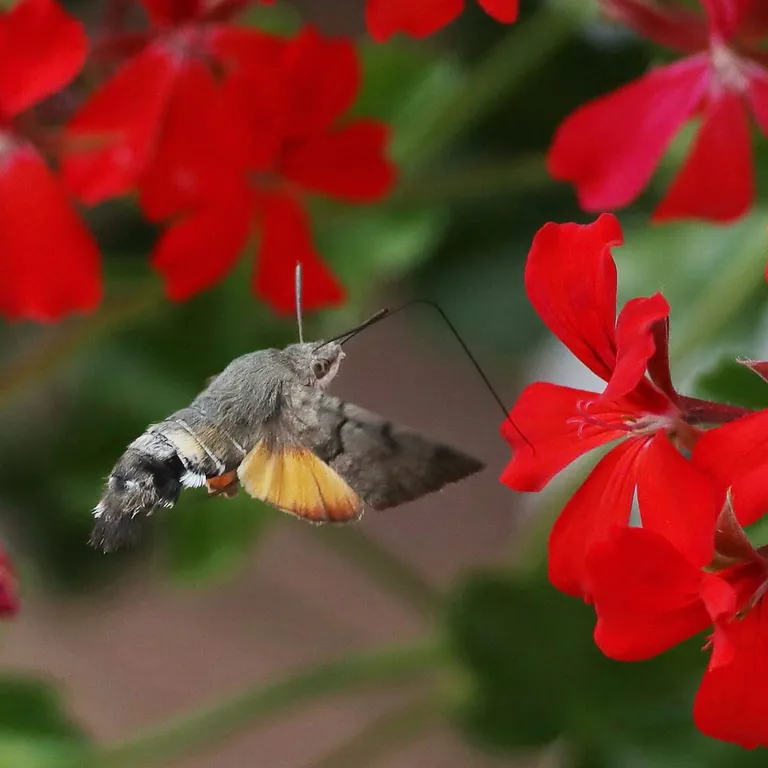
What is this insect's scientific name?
Macroglossum stellatarum
